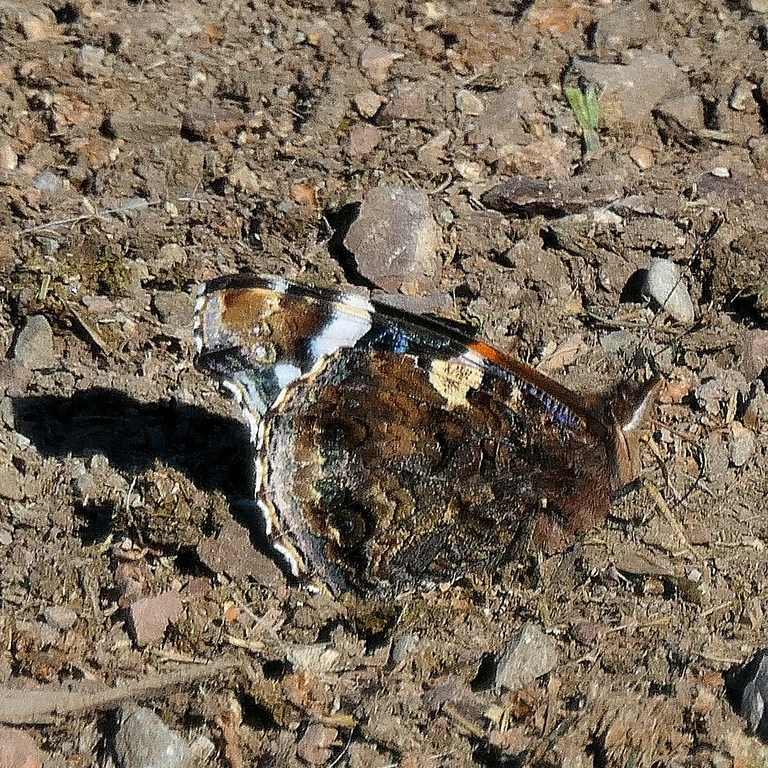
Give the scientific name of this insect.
Vanessa atalanta
